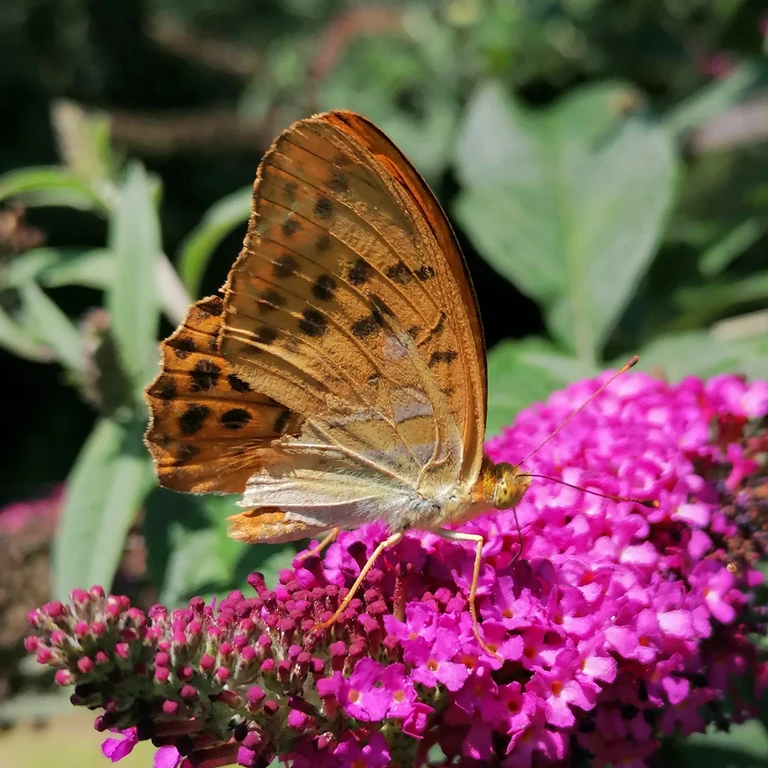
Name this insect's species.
Argynnis paphia
